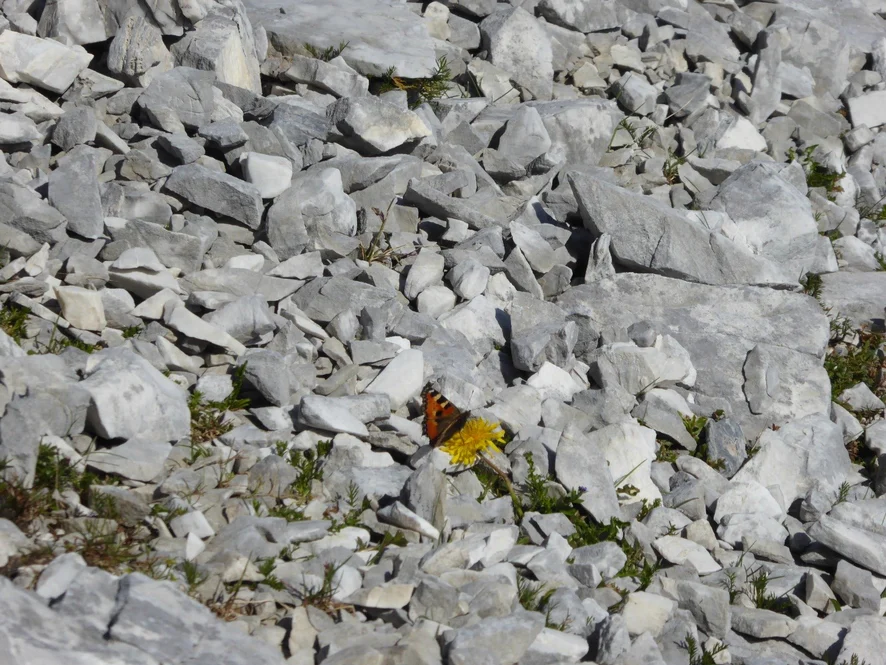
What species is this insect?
Aglais urticae
